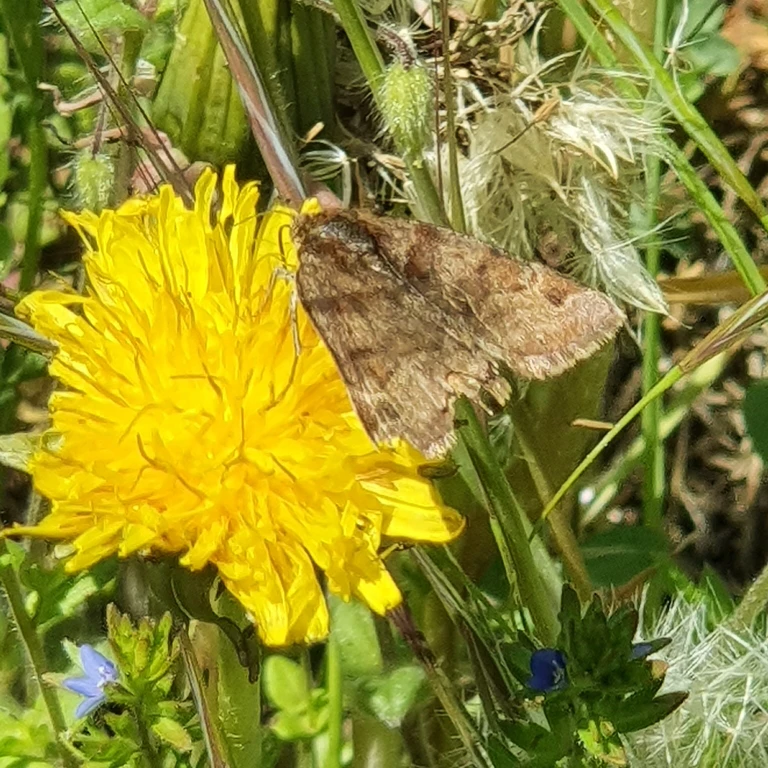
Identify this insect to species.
Euclidia glyphica
